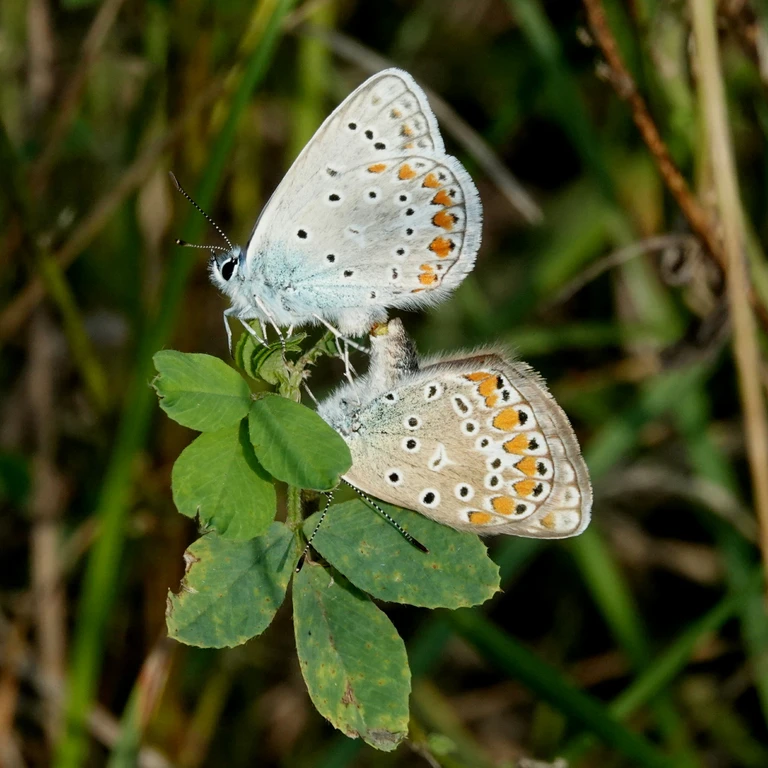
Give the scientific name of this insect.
Polyommatus icarus
